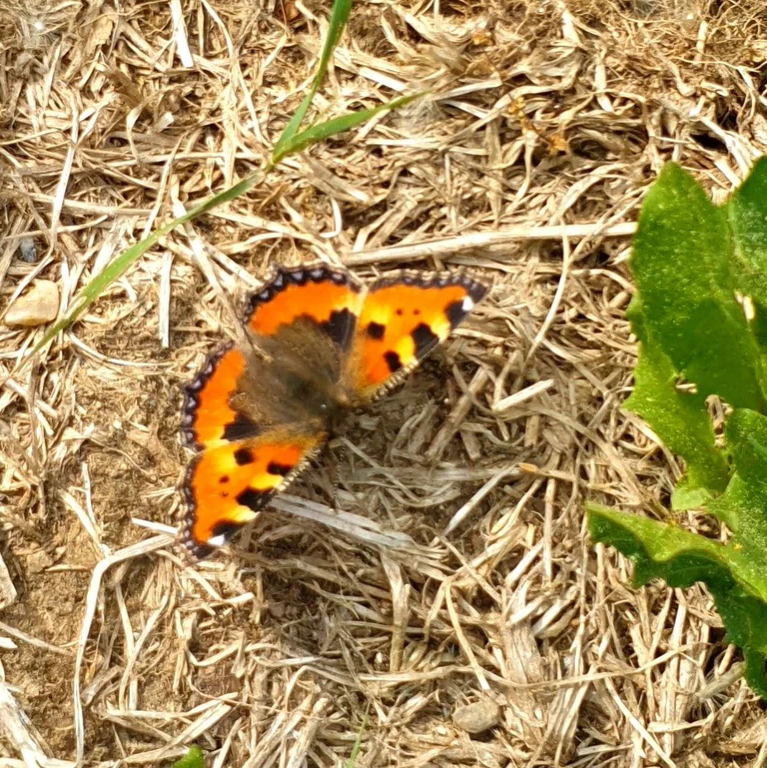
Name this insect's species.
Aglais urticae
